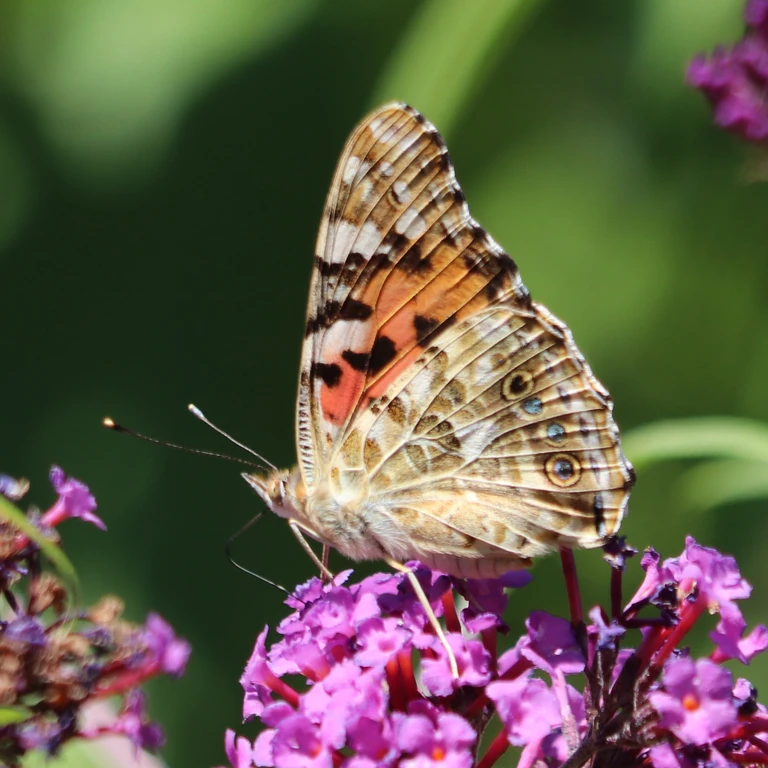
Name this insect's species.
Vanessa cardui
